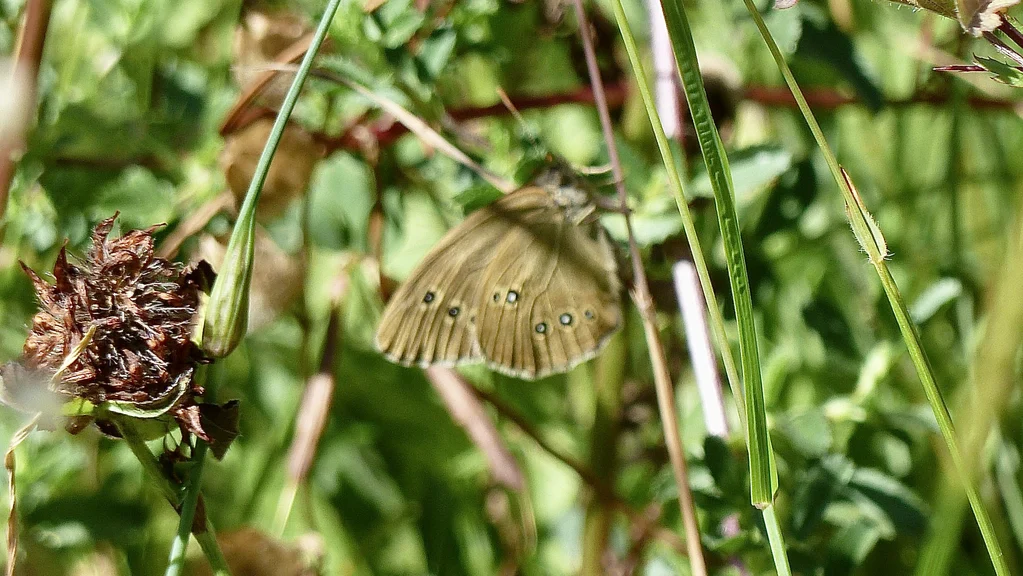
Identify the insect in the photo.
Aphantopus hyperantus
